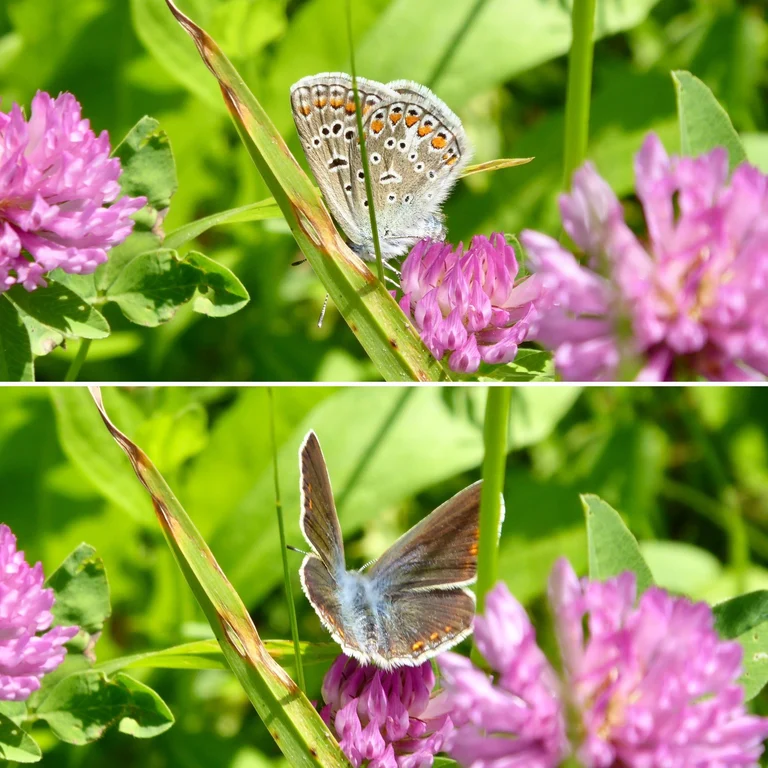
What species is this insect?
Polyommatus icarus
